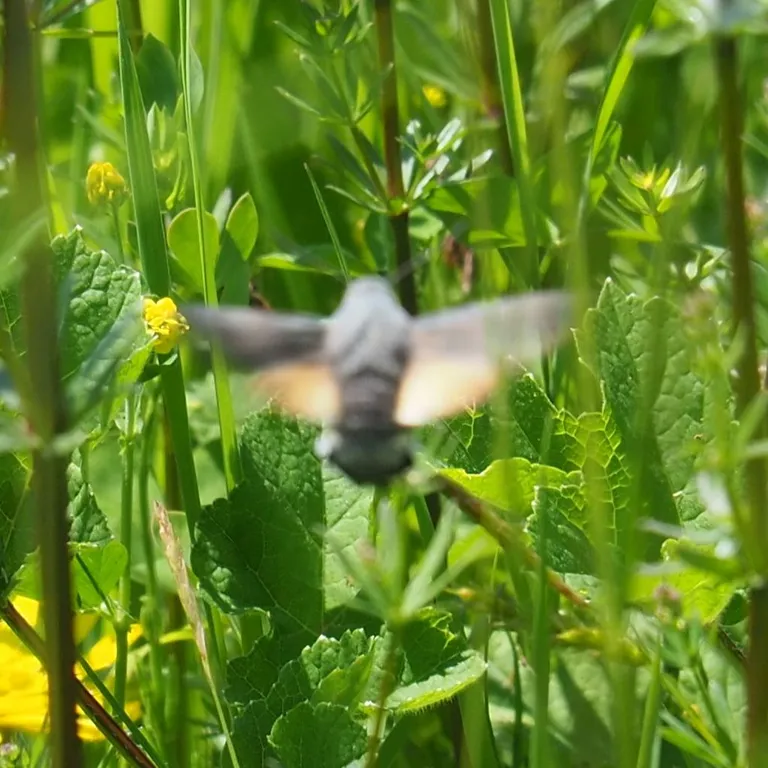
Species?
Macroglossum stellatarum
